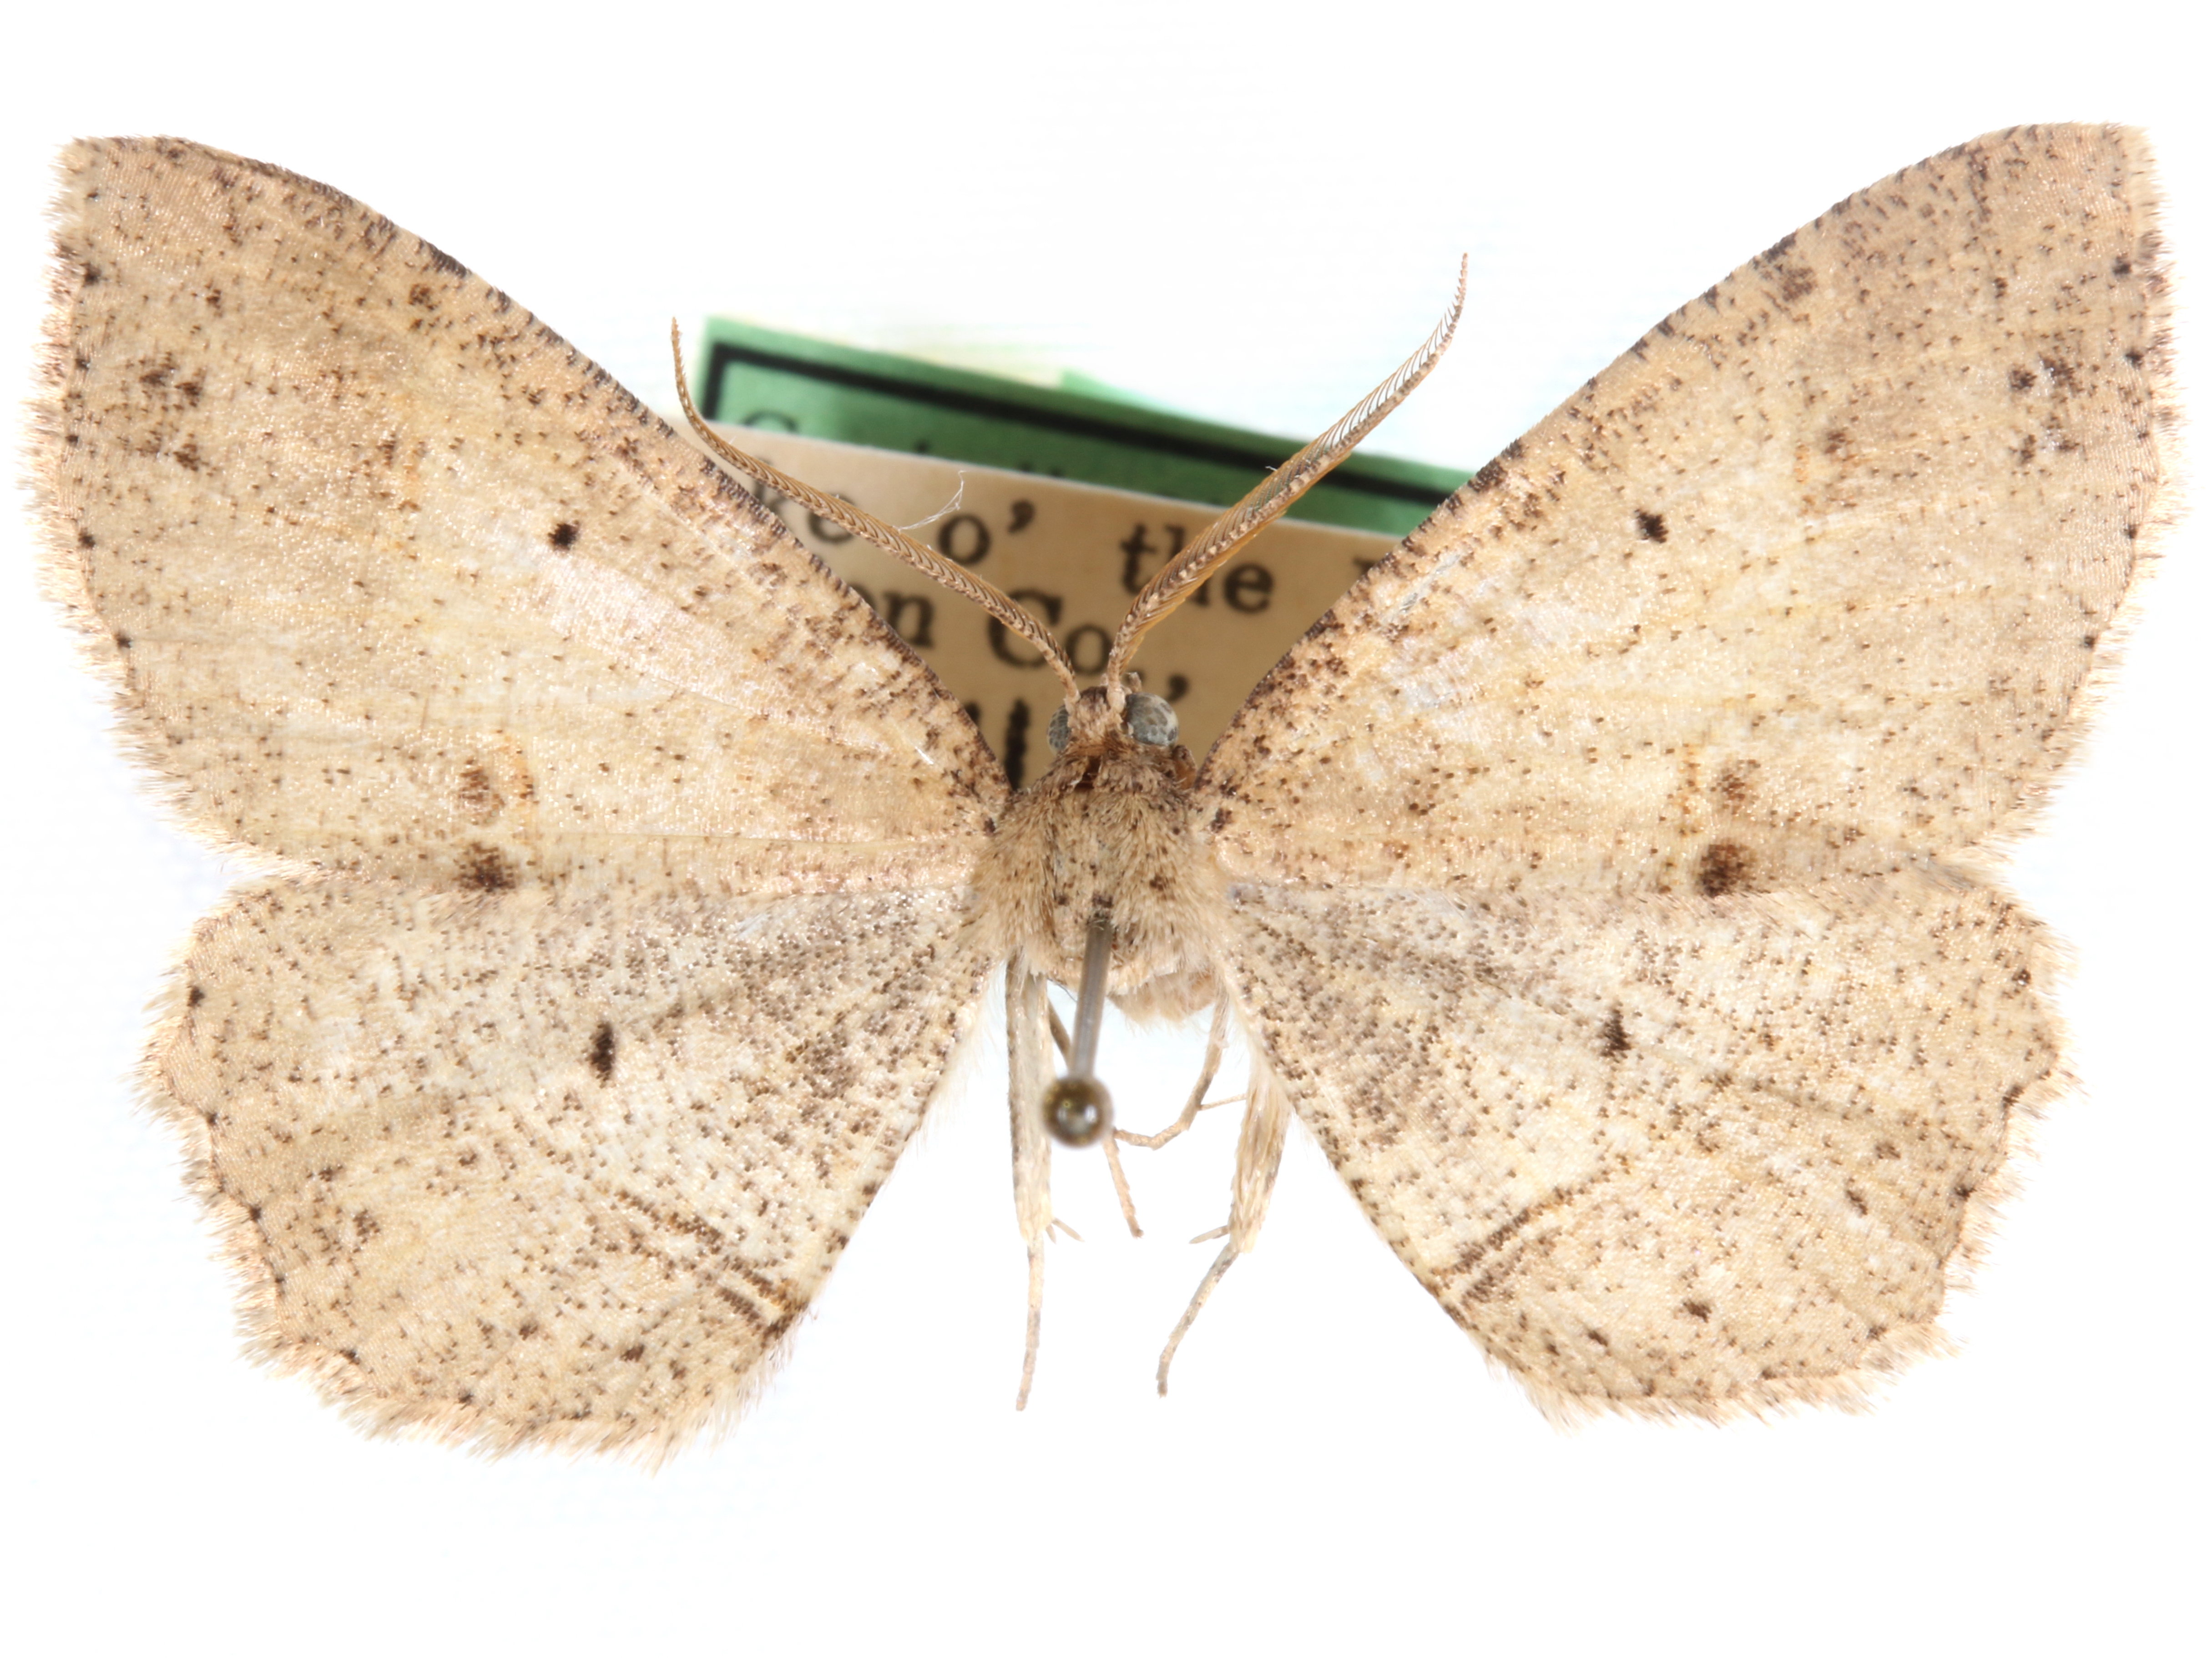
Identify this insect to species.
Melanolophia imperfectaria
